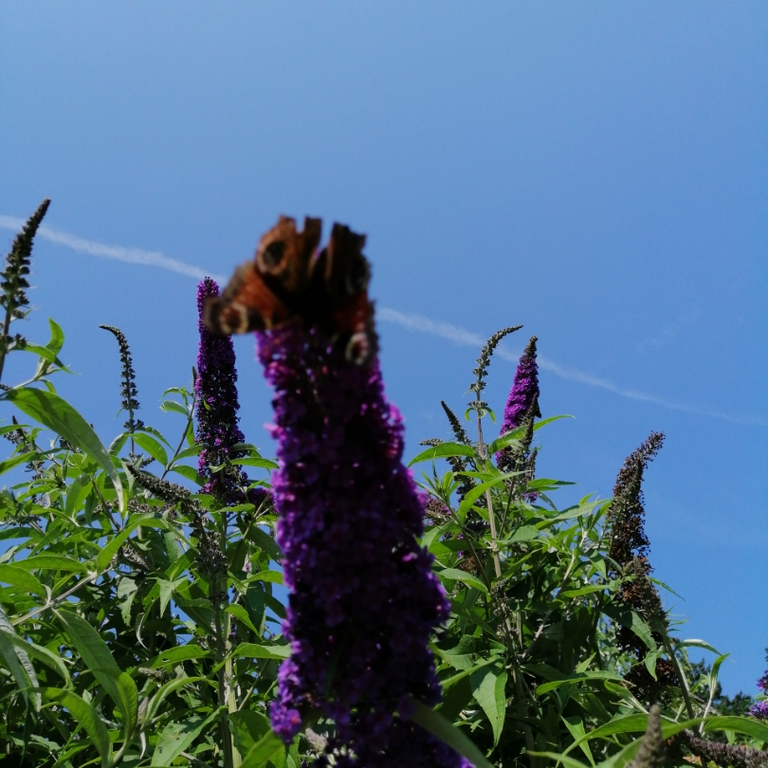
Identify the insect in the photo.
Aglais io
